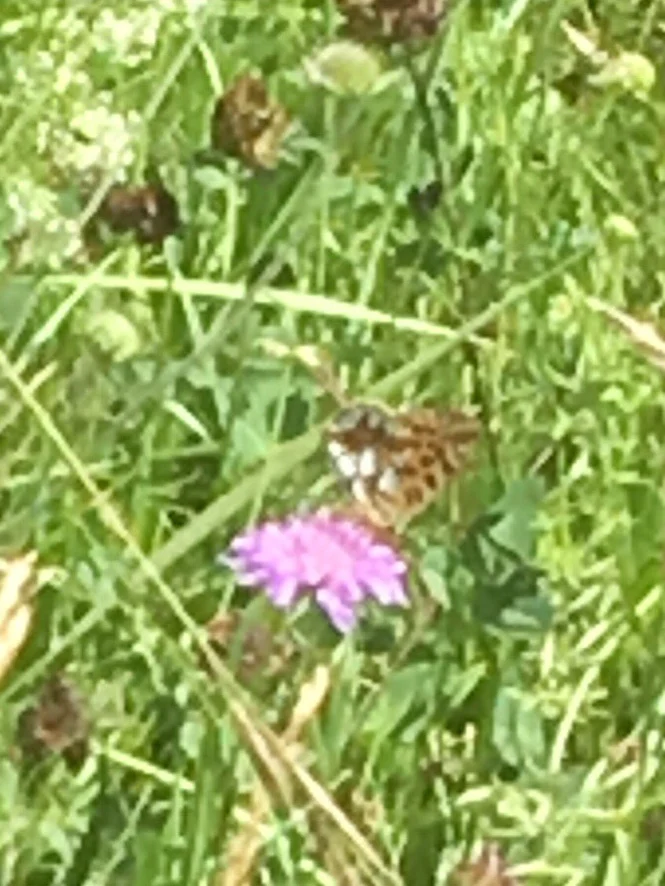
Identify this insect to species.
Issoria lathonia
